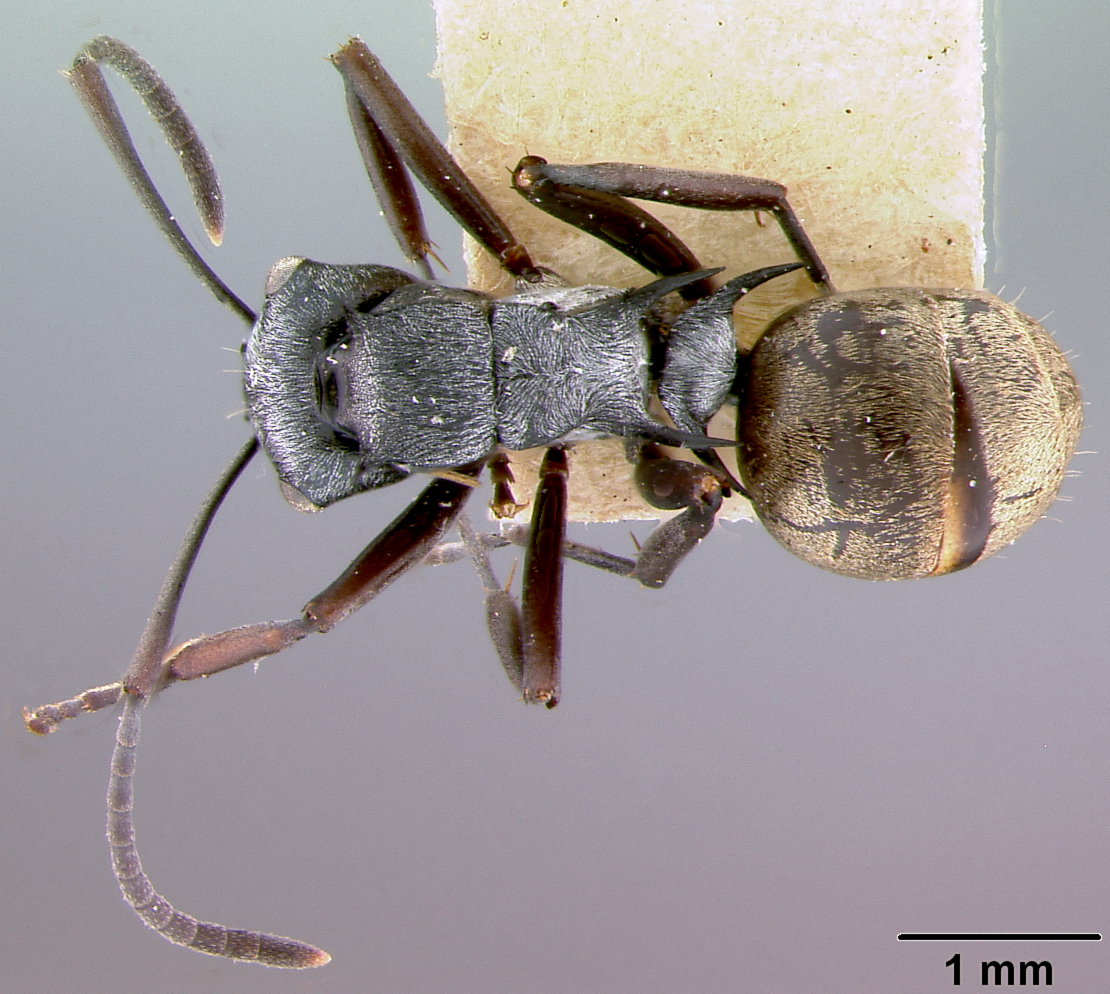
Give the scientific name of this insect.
Polyrhachis annae
